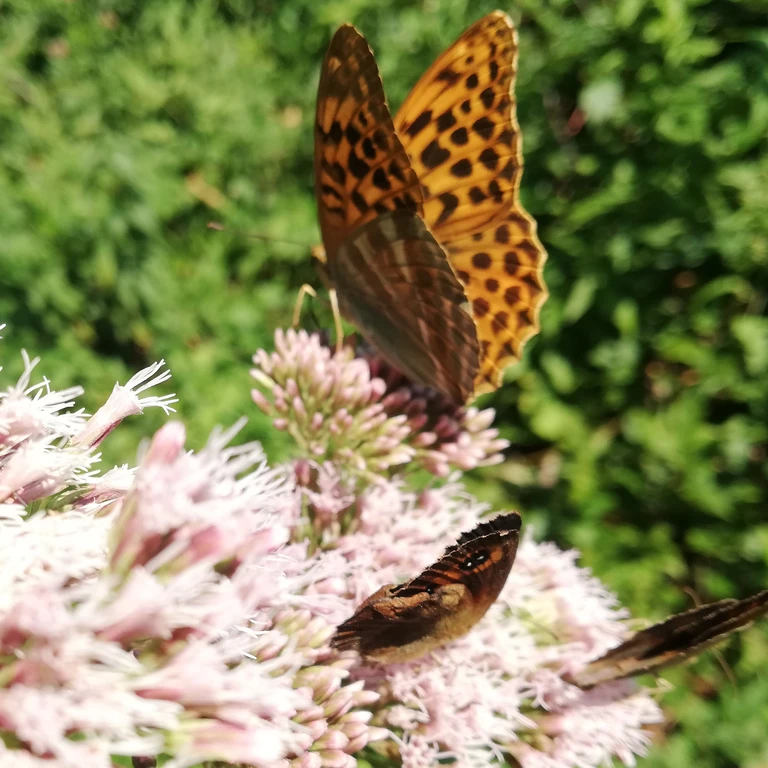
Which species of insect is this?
Argynnis paphia
